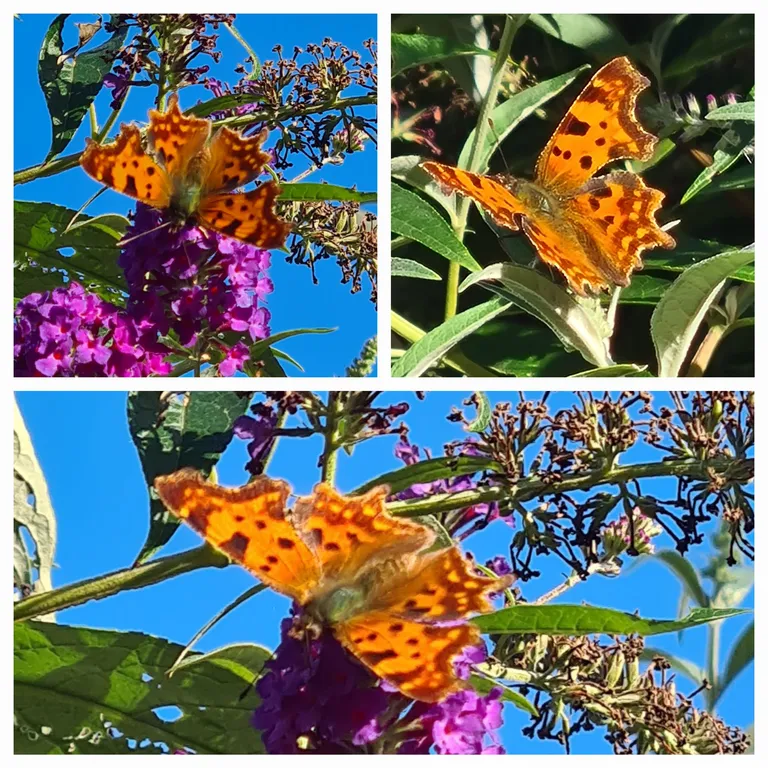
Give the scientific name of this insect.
Polygonia c-album
